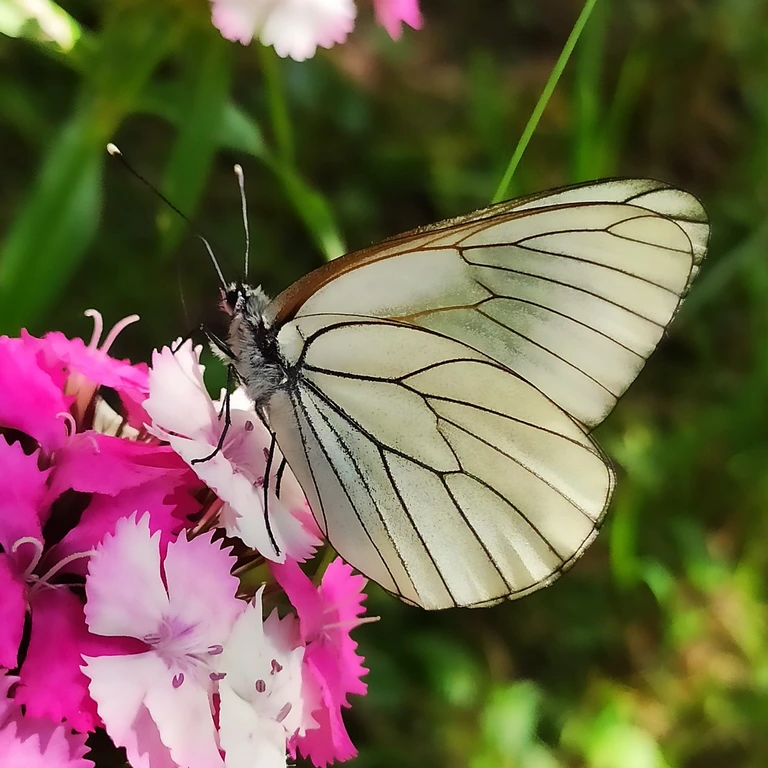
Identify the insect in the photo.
Aporia crataegi
